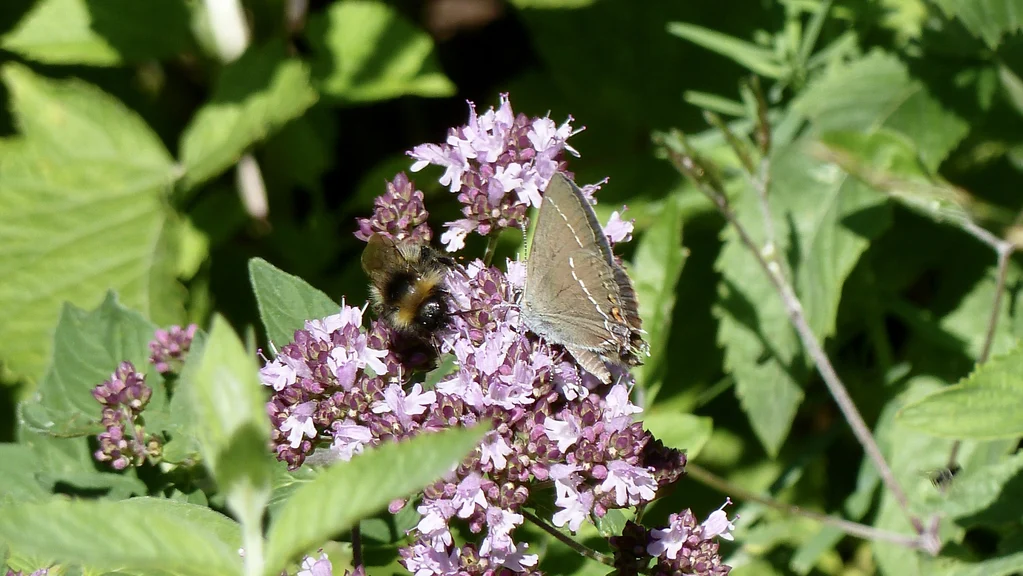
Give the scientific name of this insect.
Satyrium spini (also Tuttiola spini)
